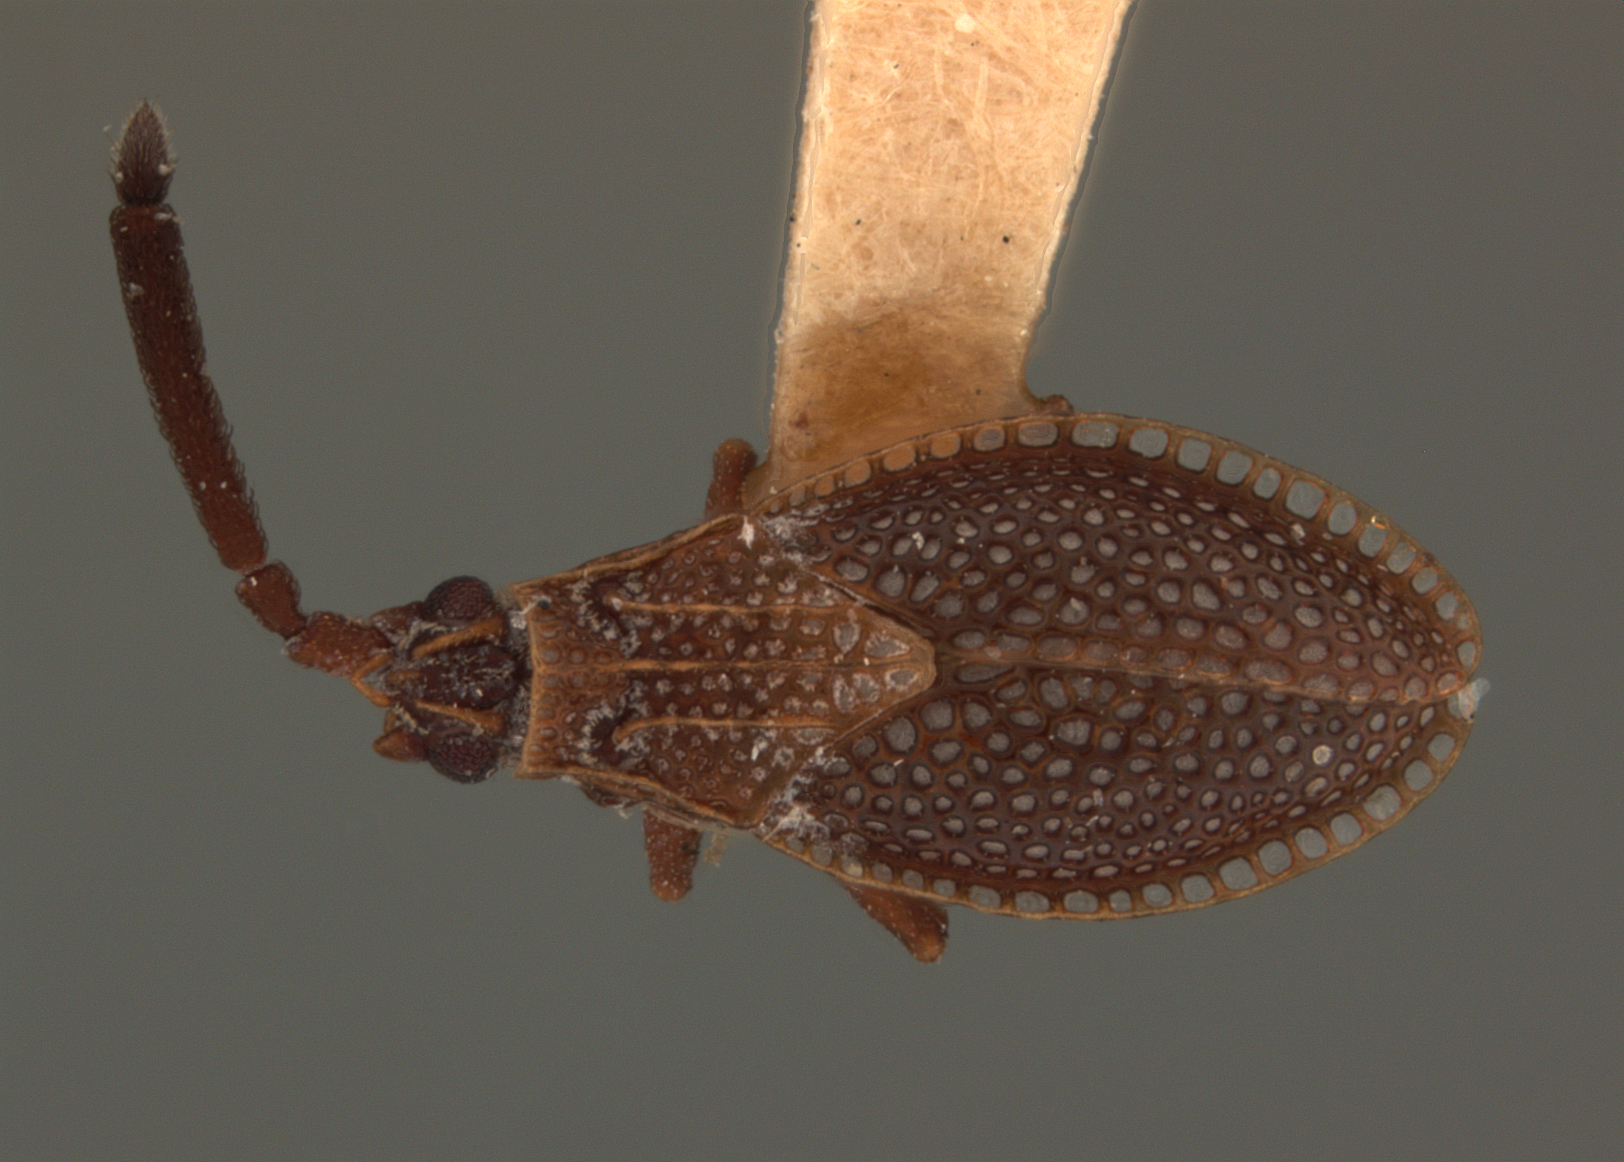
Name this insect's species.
Alveotingis minor
